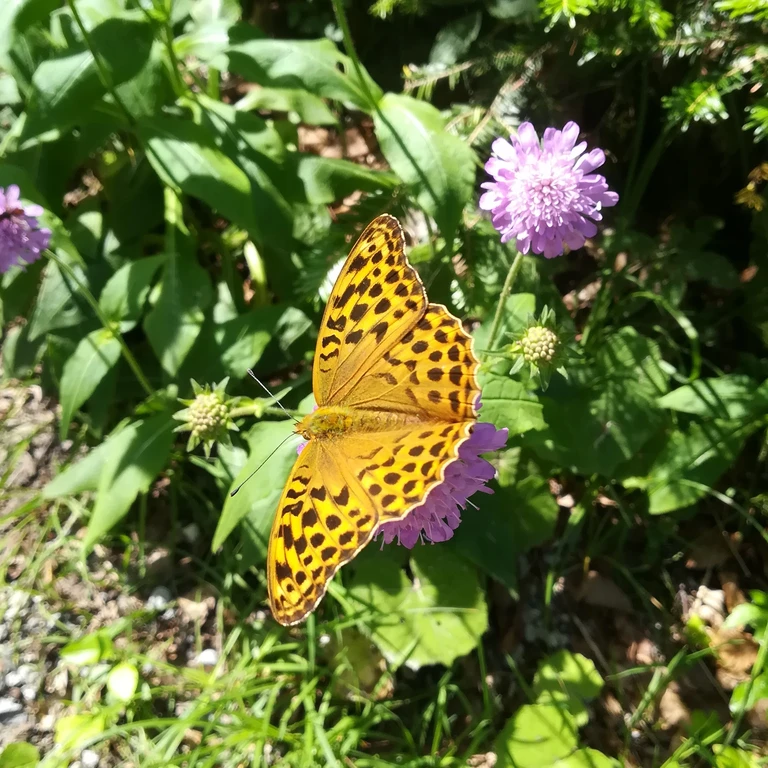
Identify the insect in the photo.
Argynnis paphia
